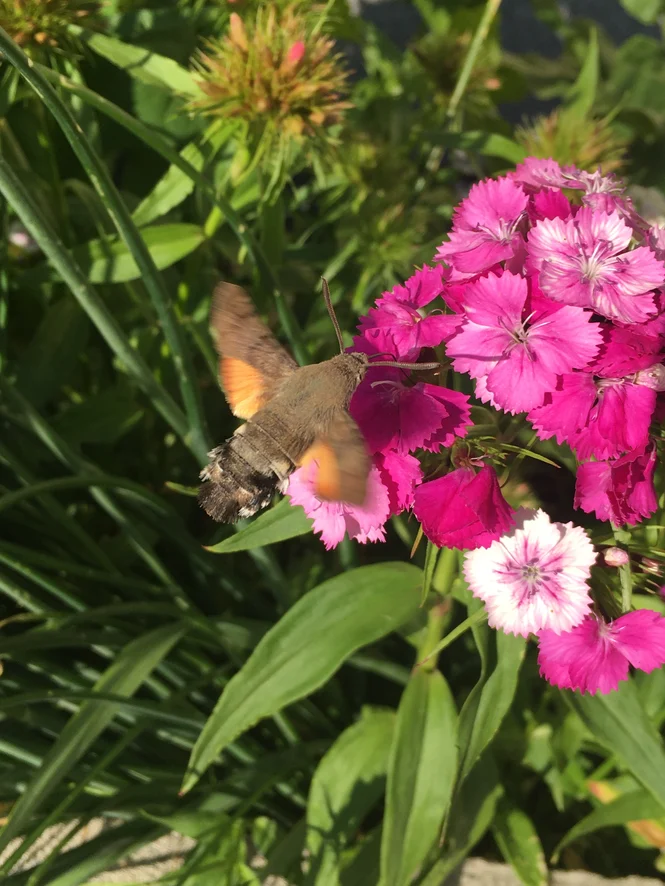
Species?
Macroglossum stellatarum
